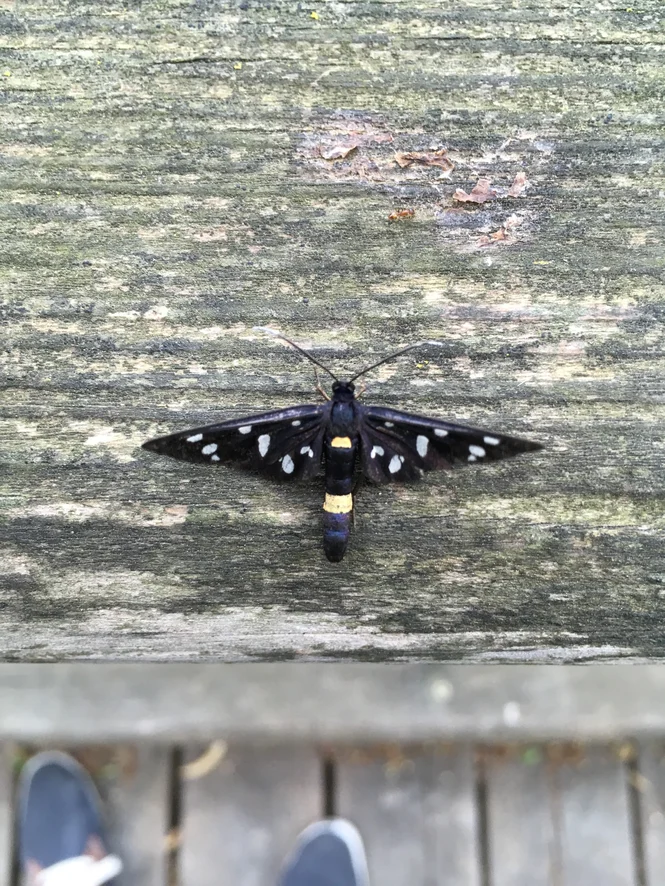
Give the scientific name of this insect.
Amata phegea
